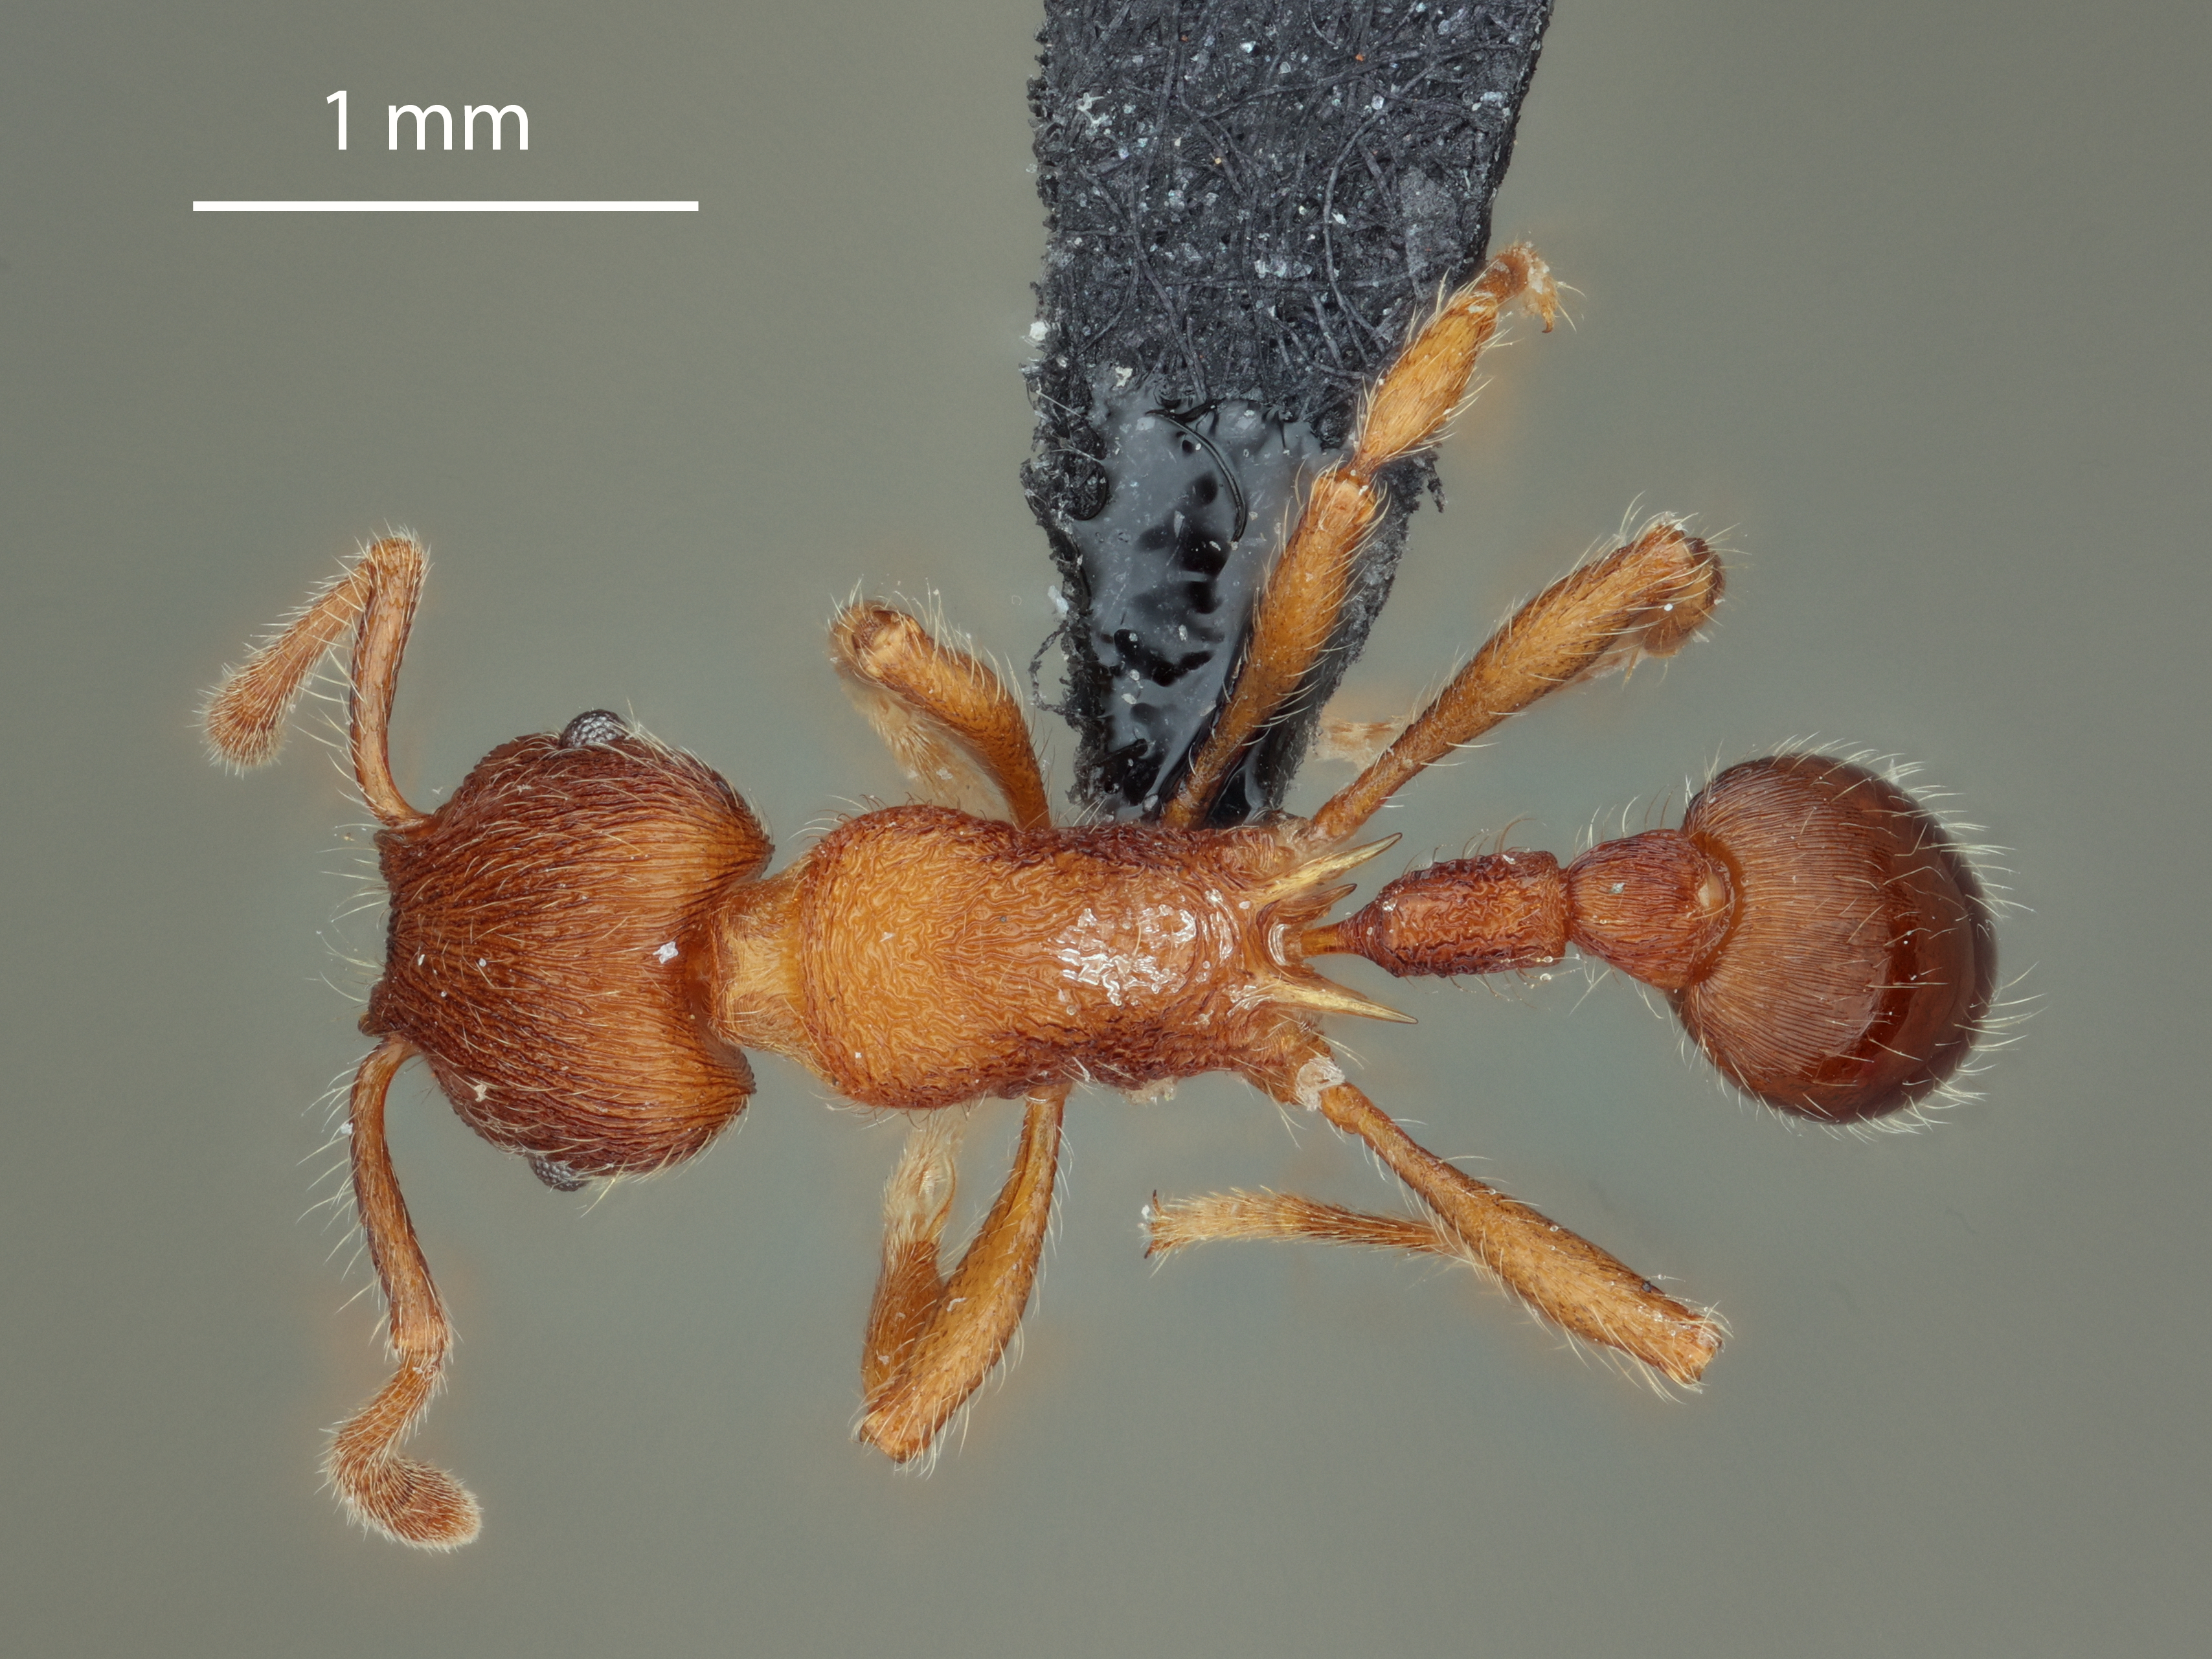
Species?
Hylomyrma mariae
